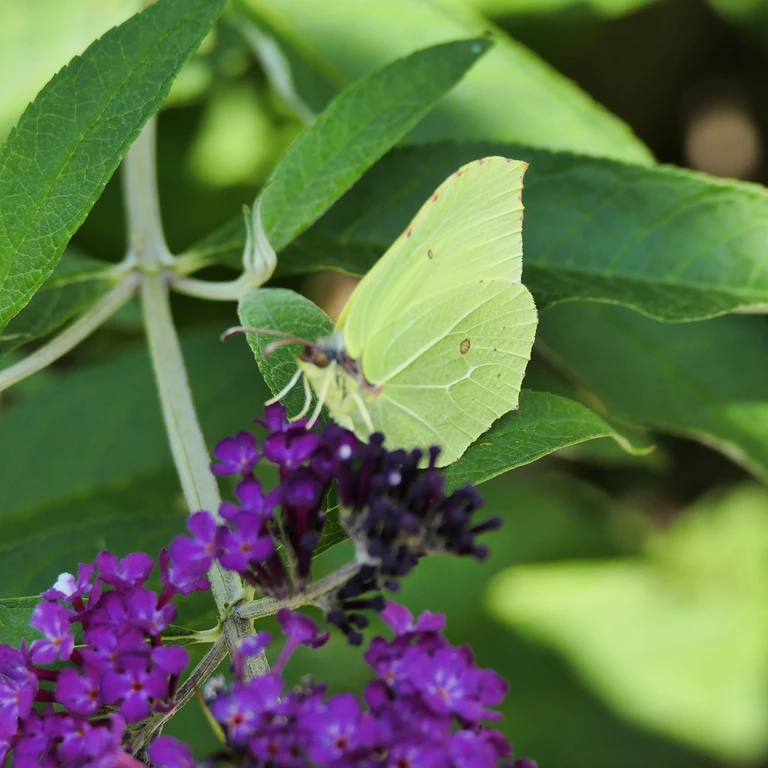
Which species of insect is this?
Gonepteryx rhamni
